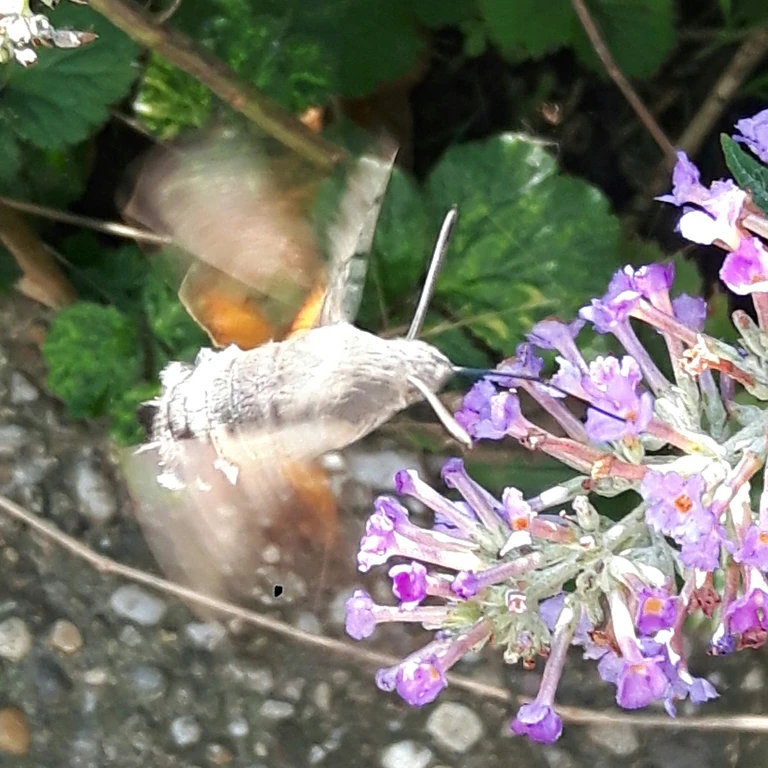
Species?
Macroglossum stellatarum
